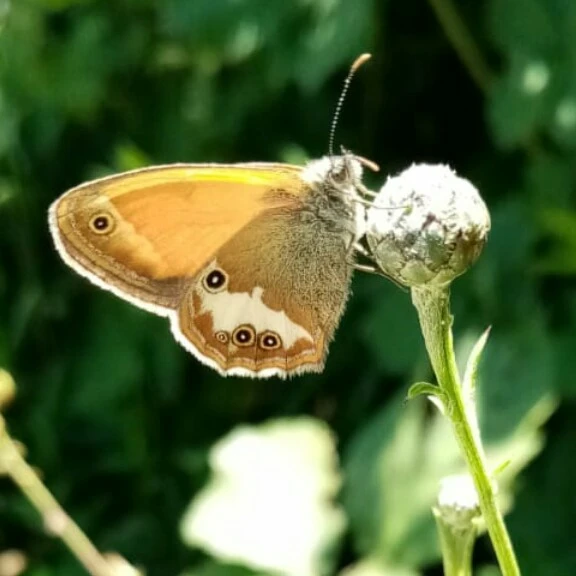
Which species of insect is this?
Coenonympha arcania
